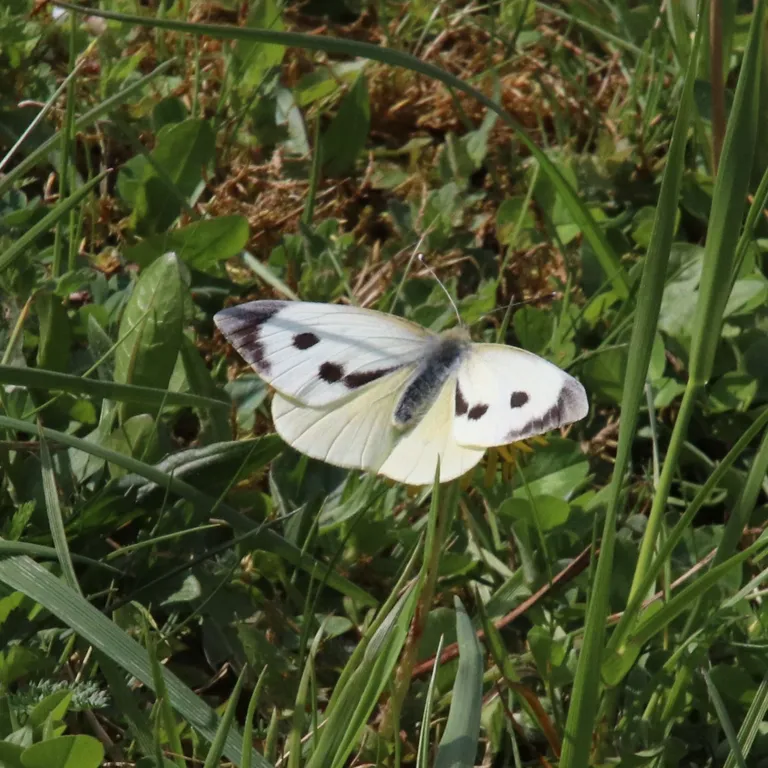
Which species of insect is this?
Pieris brassicae
